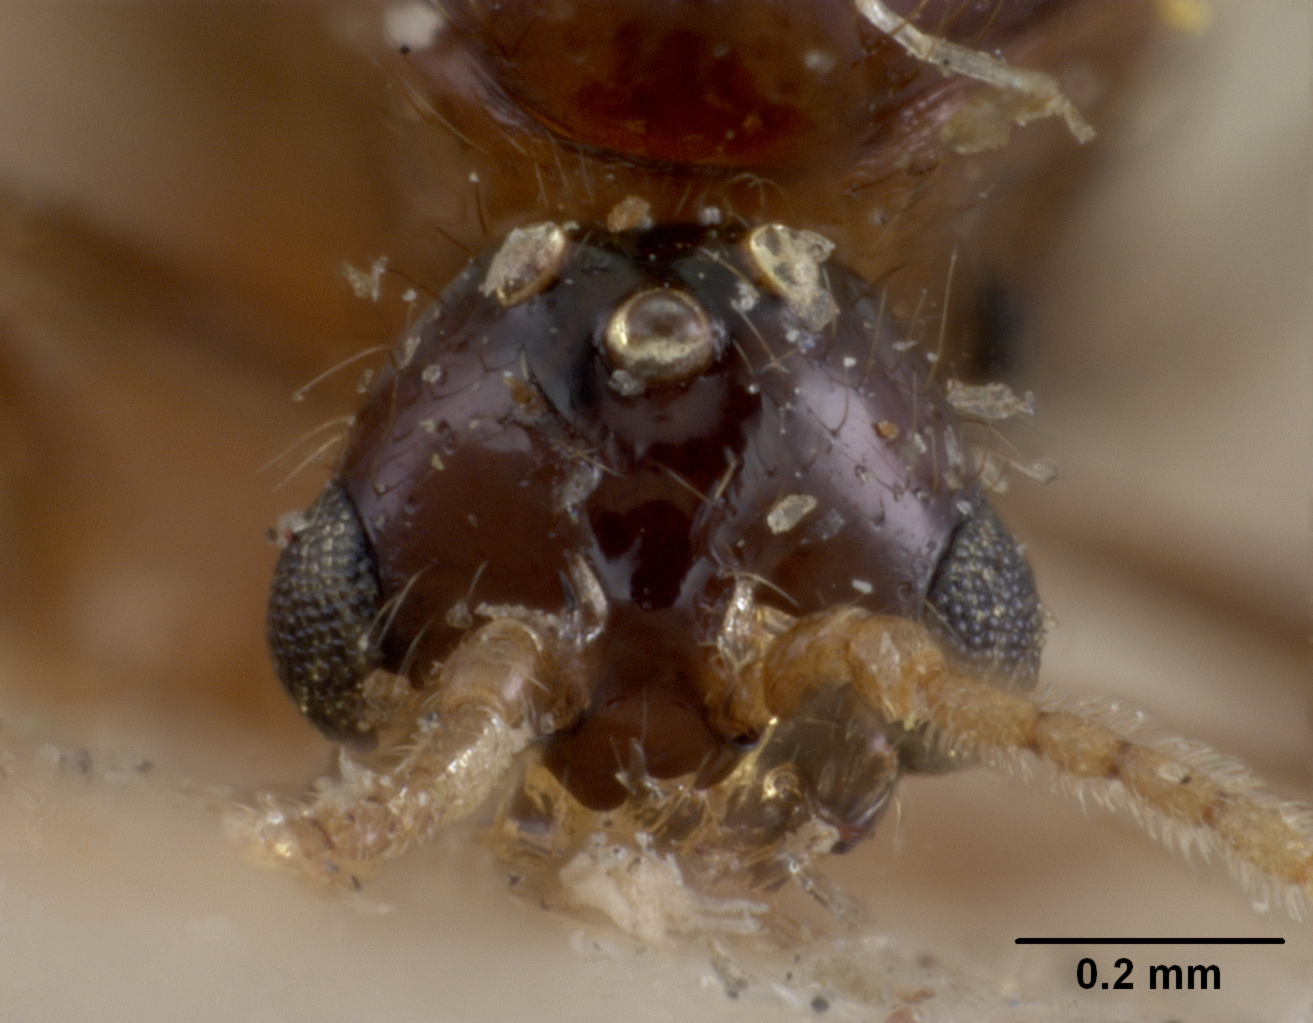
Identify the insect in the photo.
Solenopsis succinea
